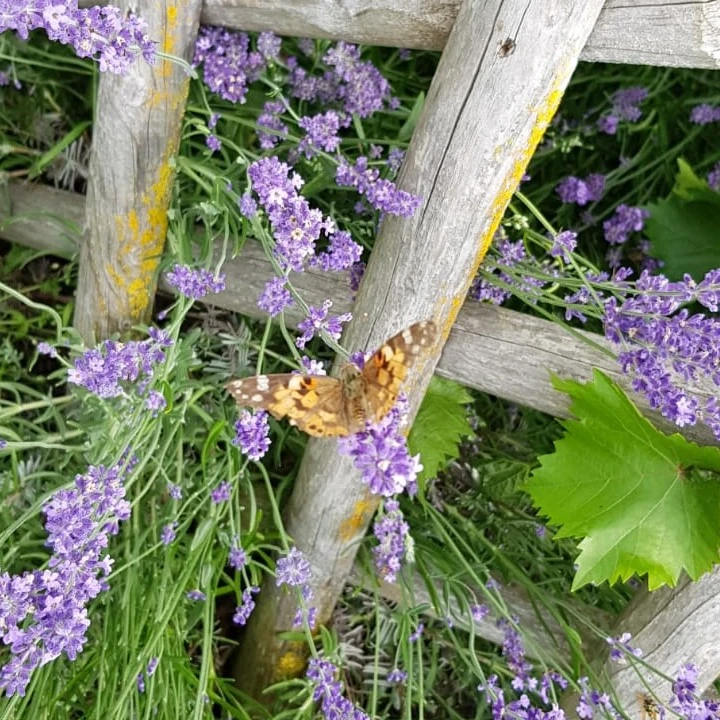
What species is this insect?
Vanessa cardui
